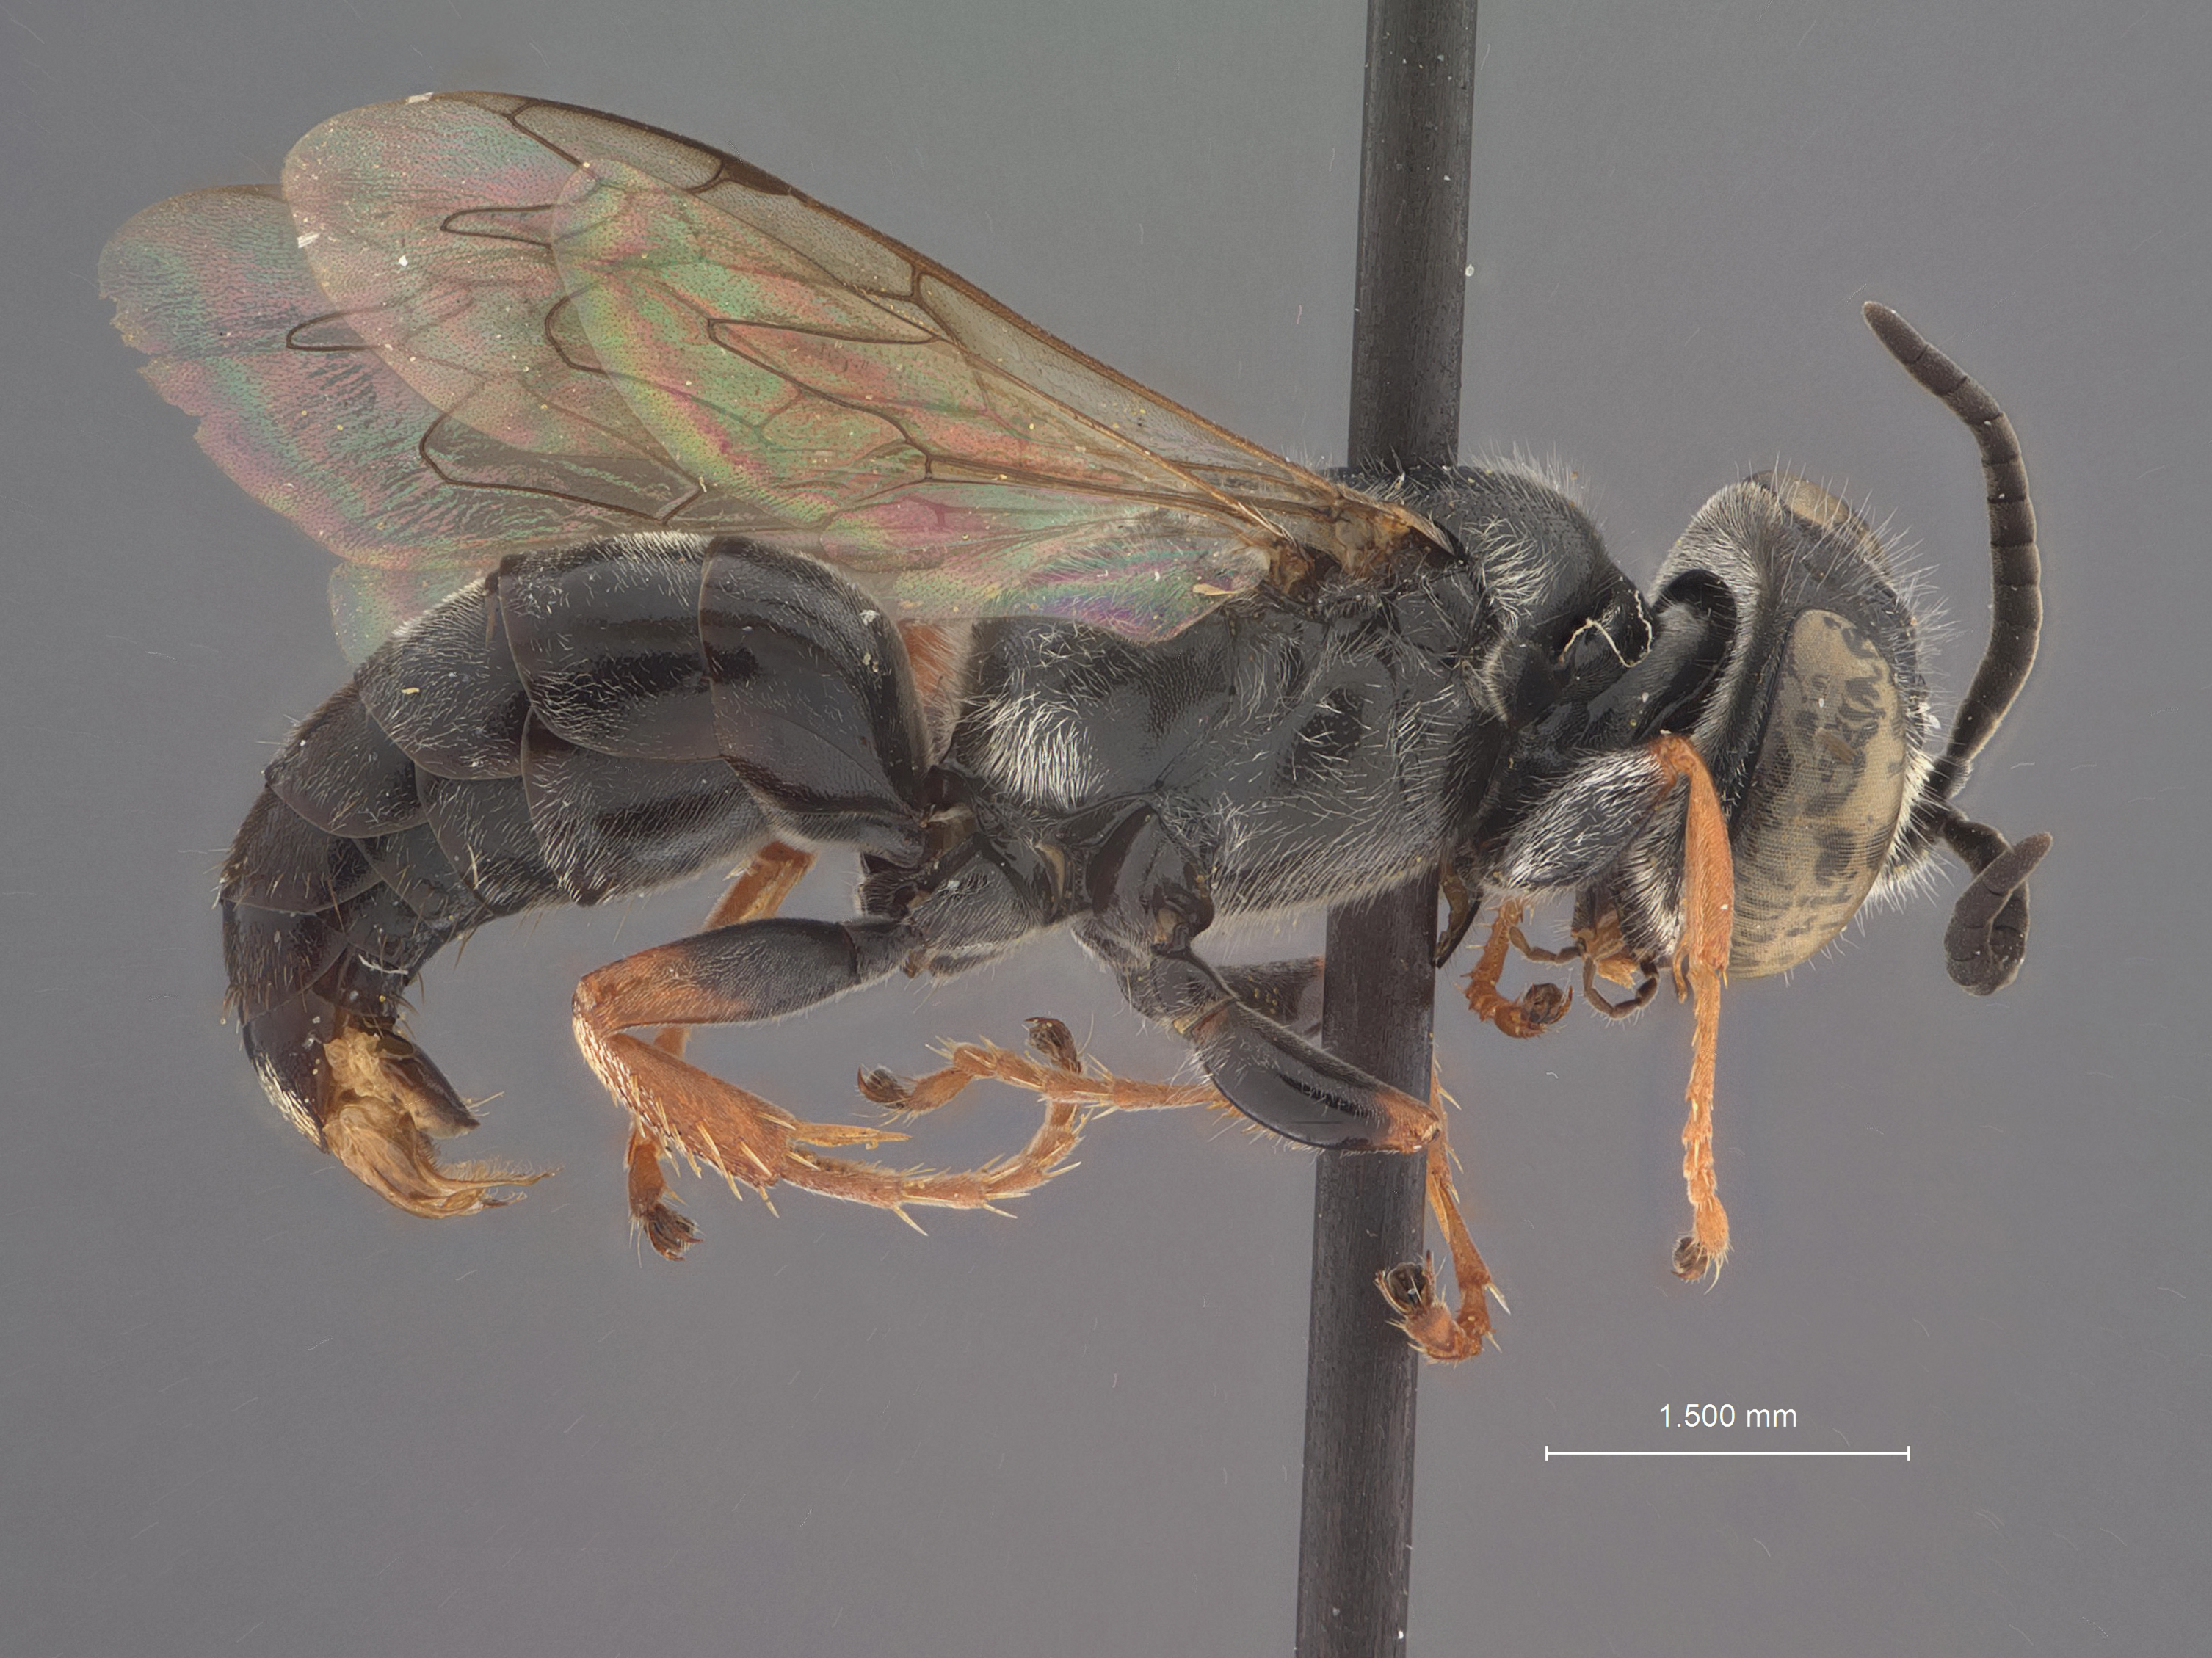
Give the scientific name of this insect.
Tachytes zuliae
